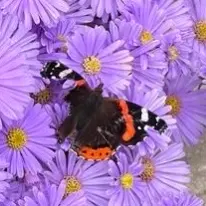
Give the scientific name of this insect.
Vanessa atalanta
